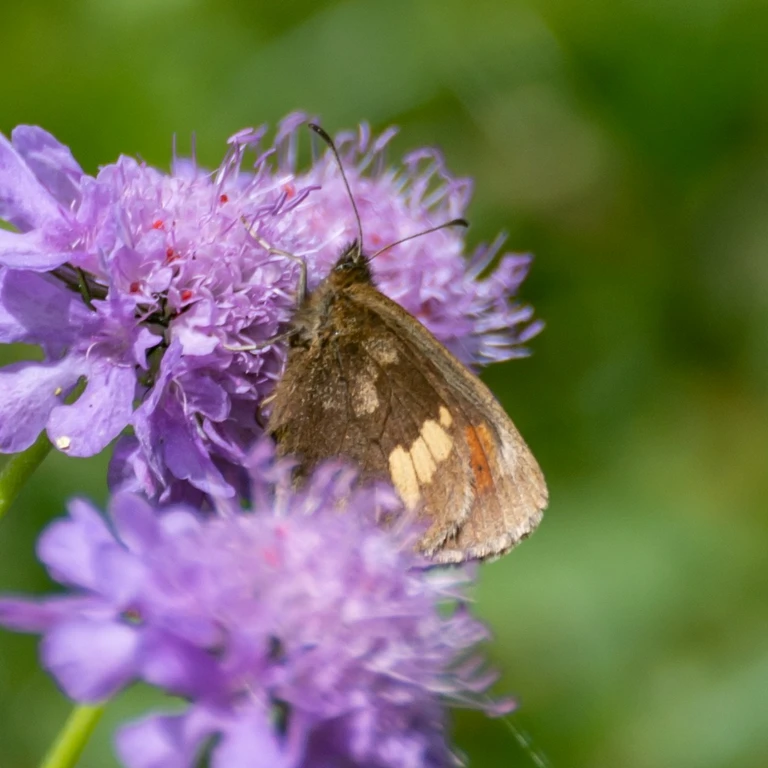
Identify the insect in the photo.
Erebia manto
